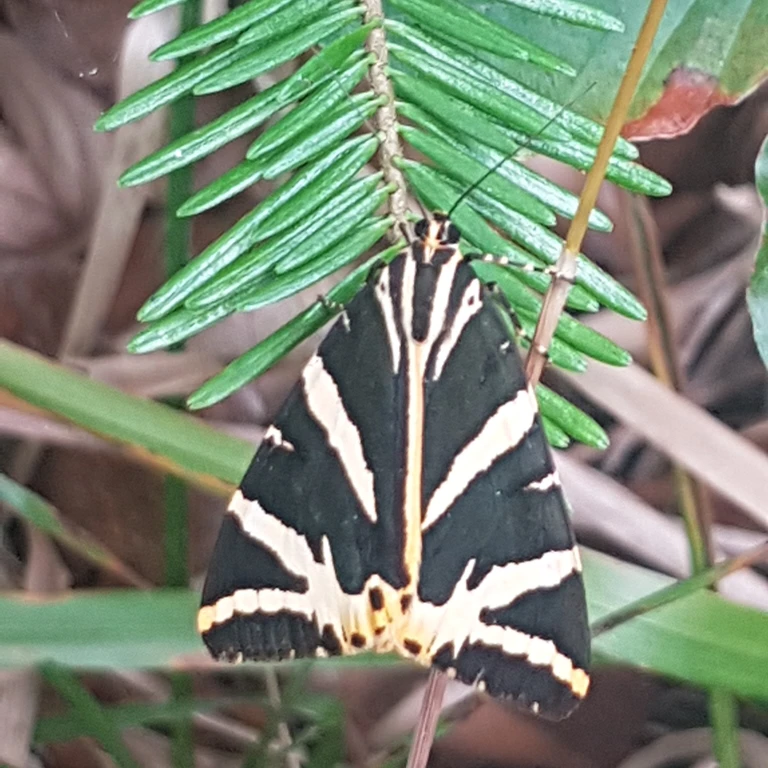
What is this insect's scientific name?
Euplagia quadripunctaria
